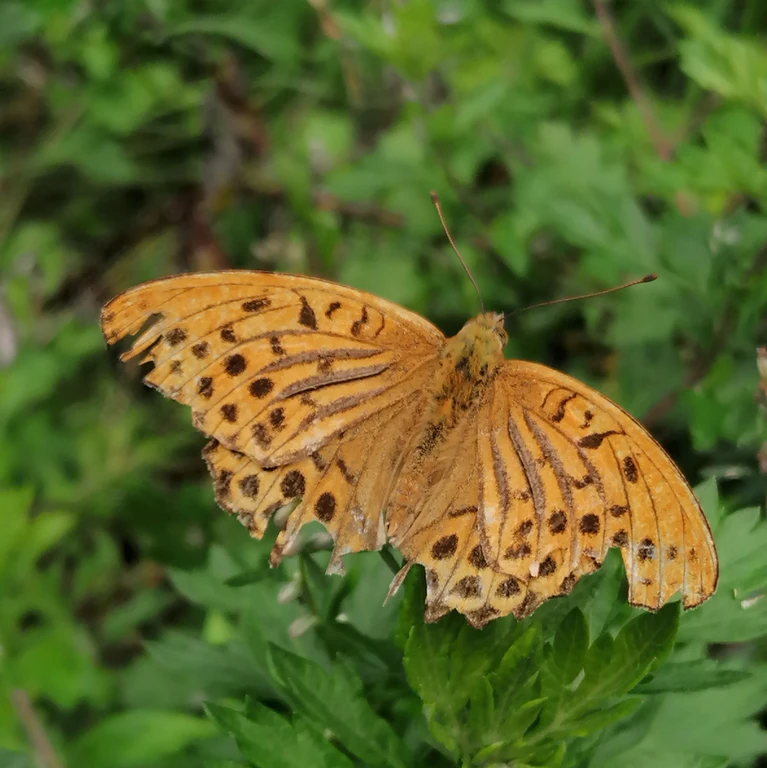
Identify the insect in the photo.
Argynnis paphia
